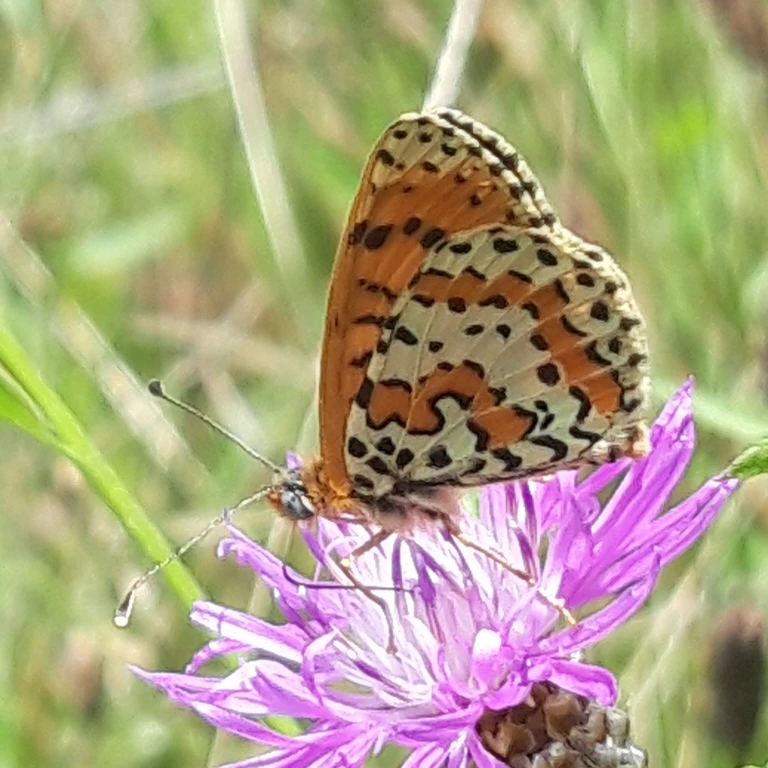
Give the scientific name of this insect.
Melitaea didyma
